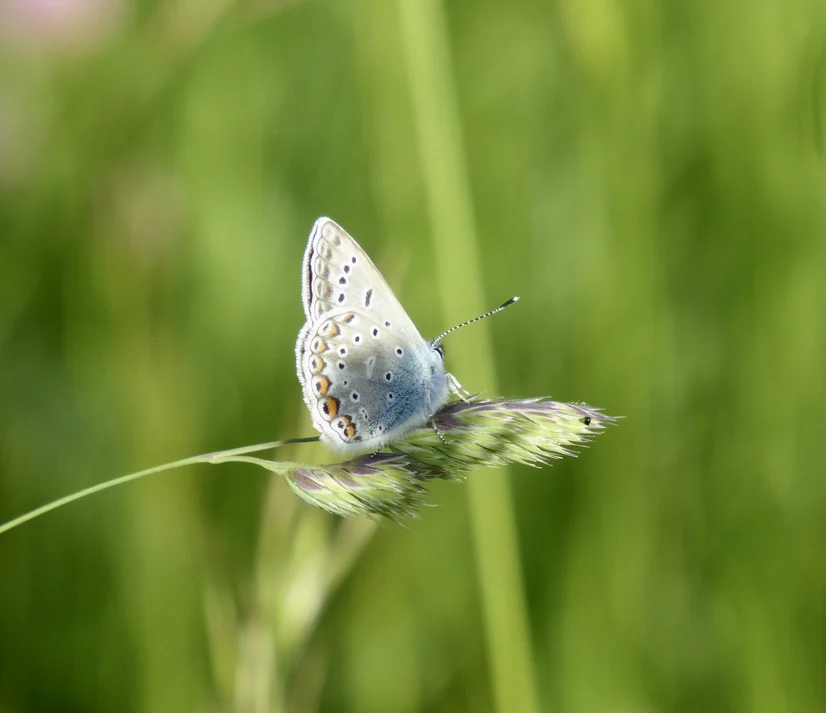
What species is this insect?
Polyommatus icarus
